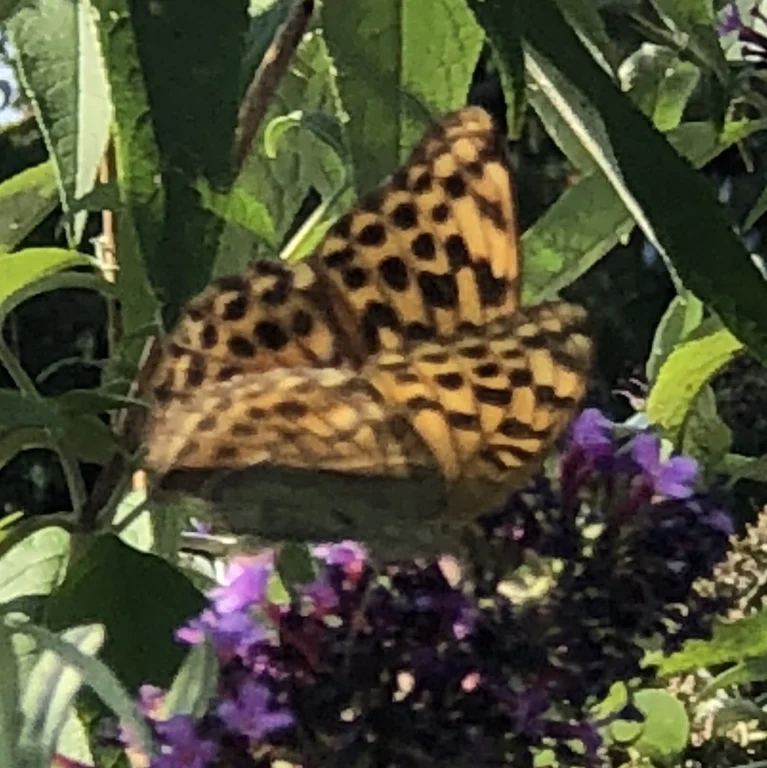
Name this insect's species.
Argynnis paphia
